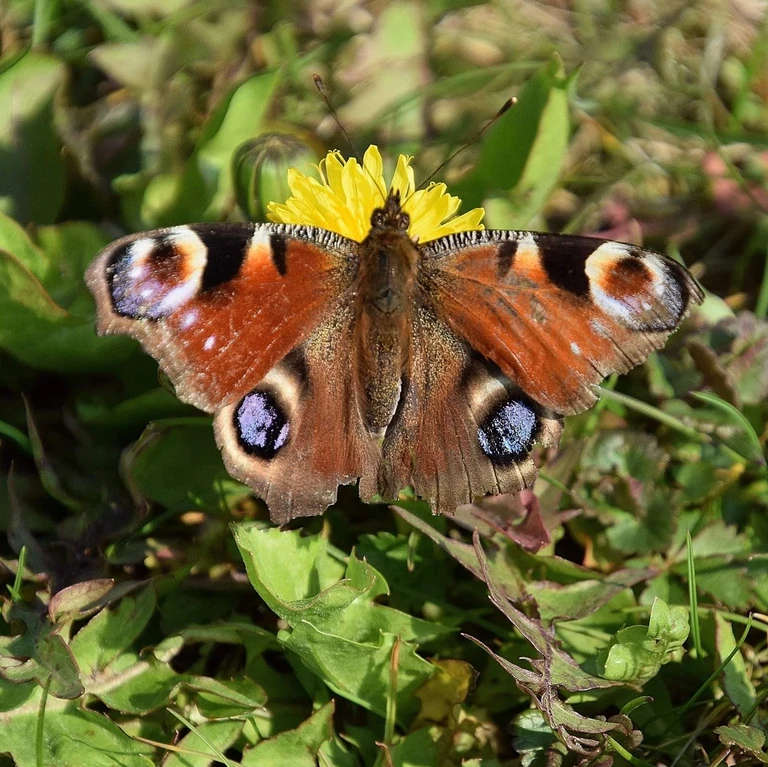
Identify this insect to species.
Aglais io
